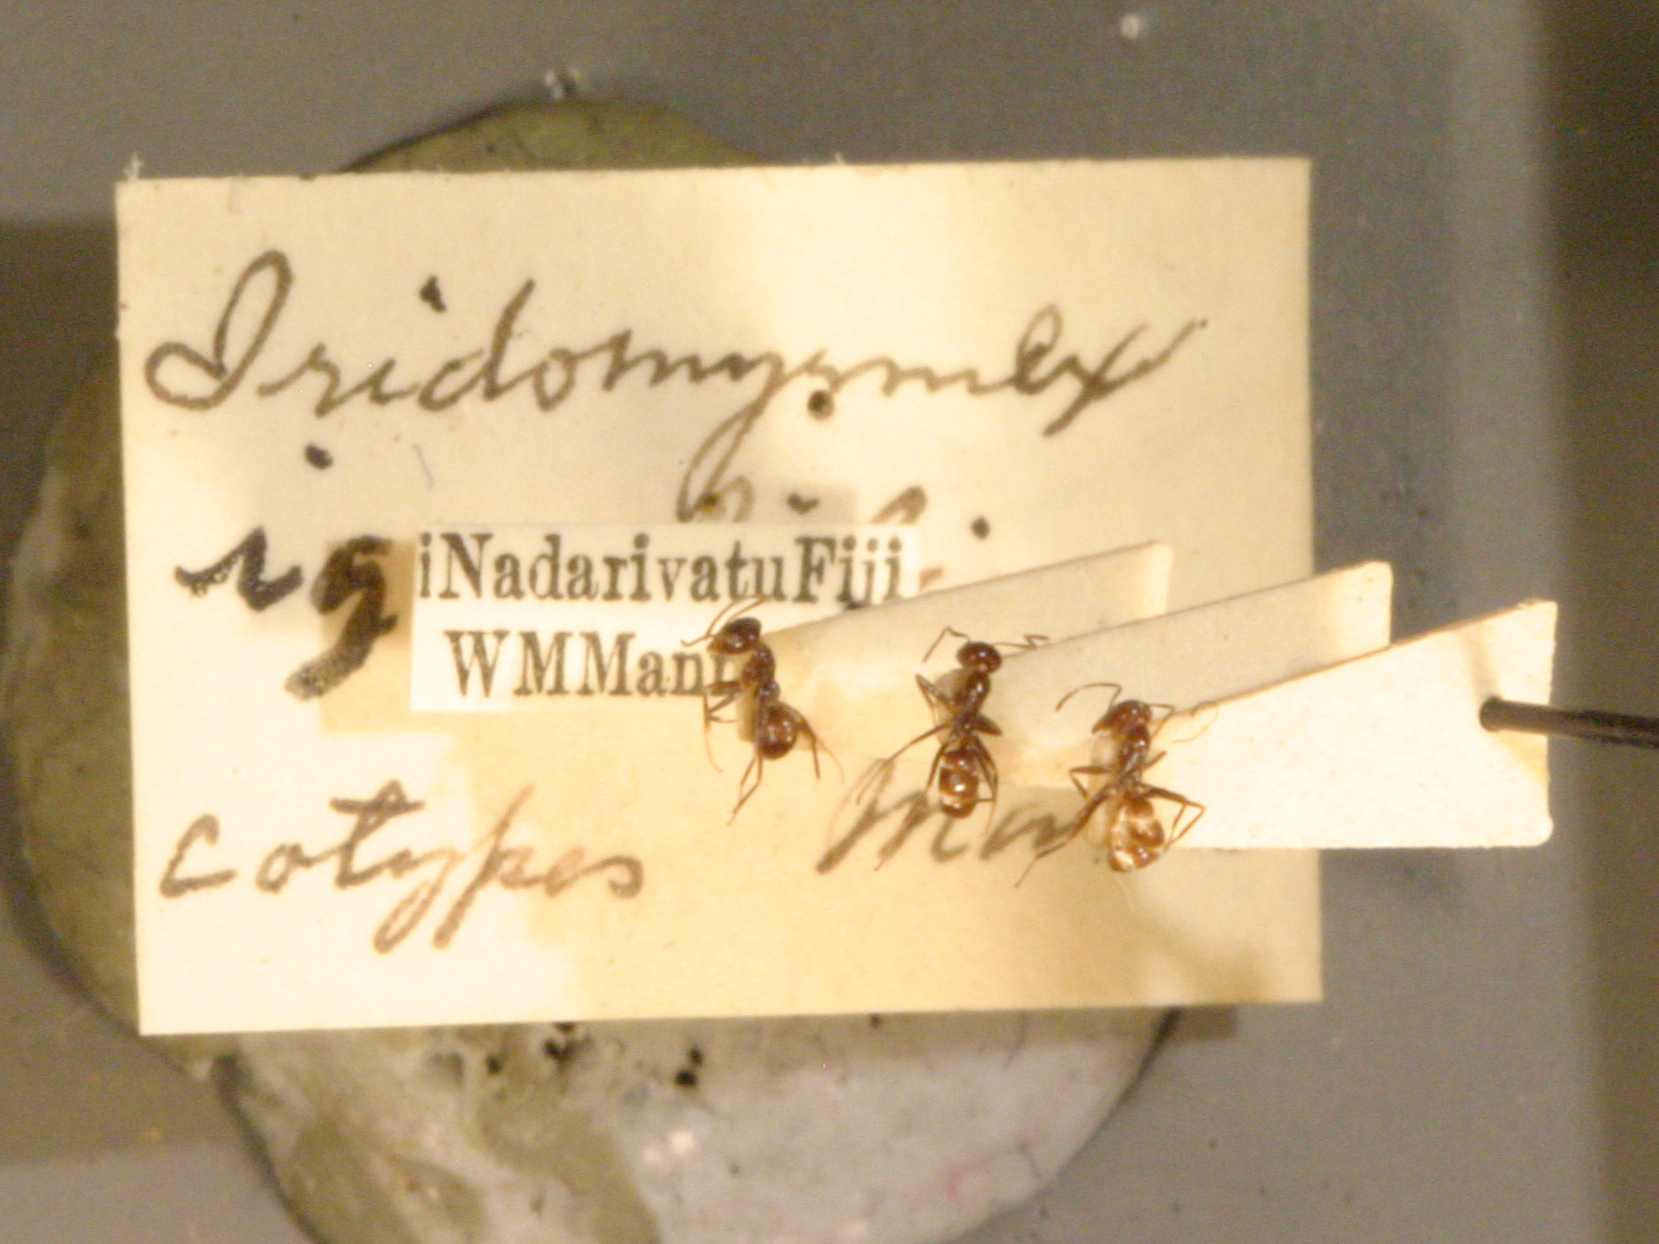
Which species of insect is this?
Iridomyrmex anceps
